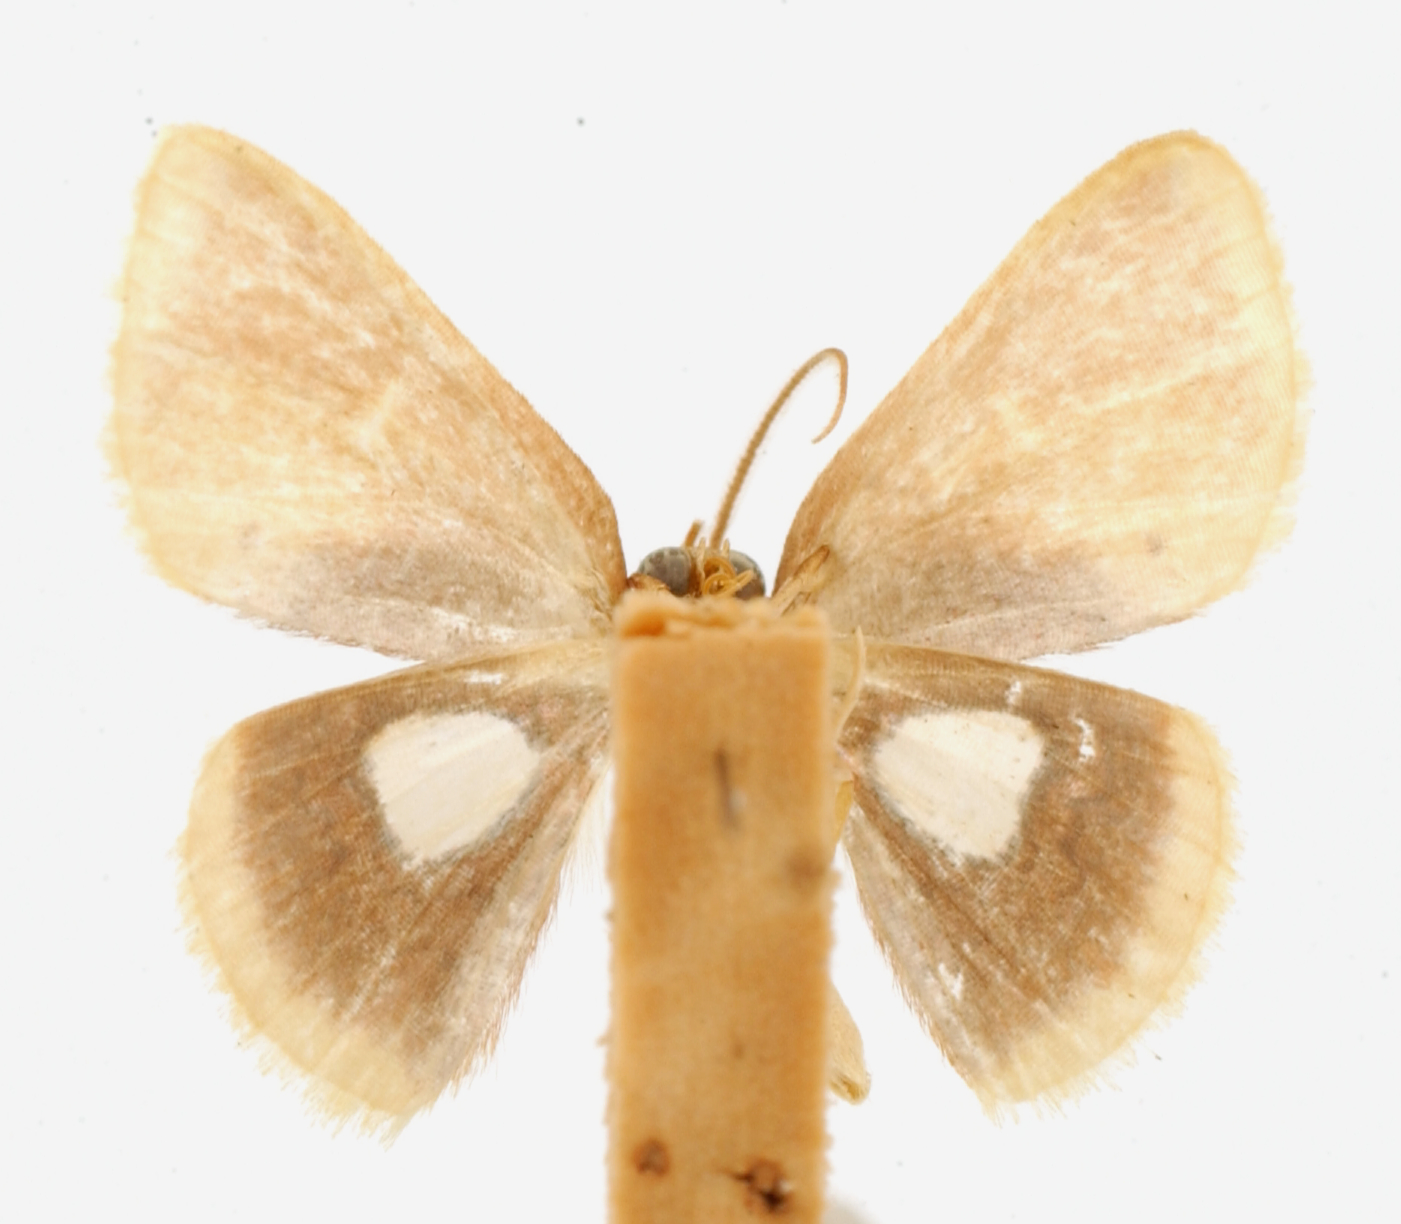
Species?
Pammeris euriopis
